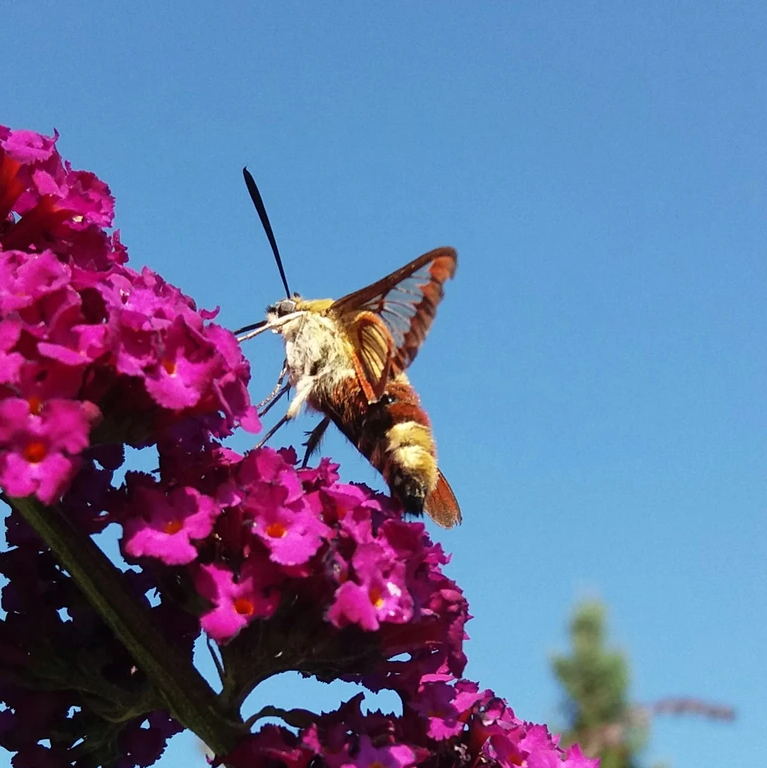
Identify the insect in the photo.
Hemaris fuciformis
